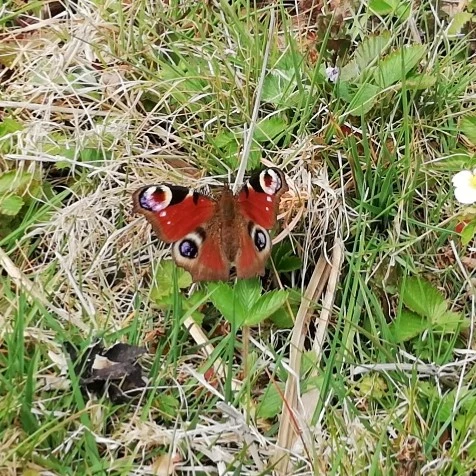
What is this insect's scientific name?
Aglais io
